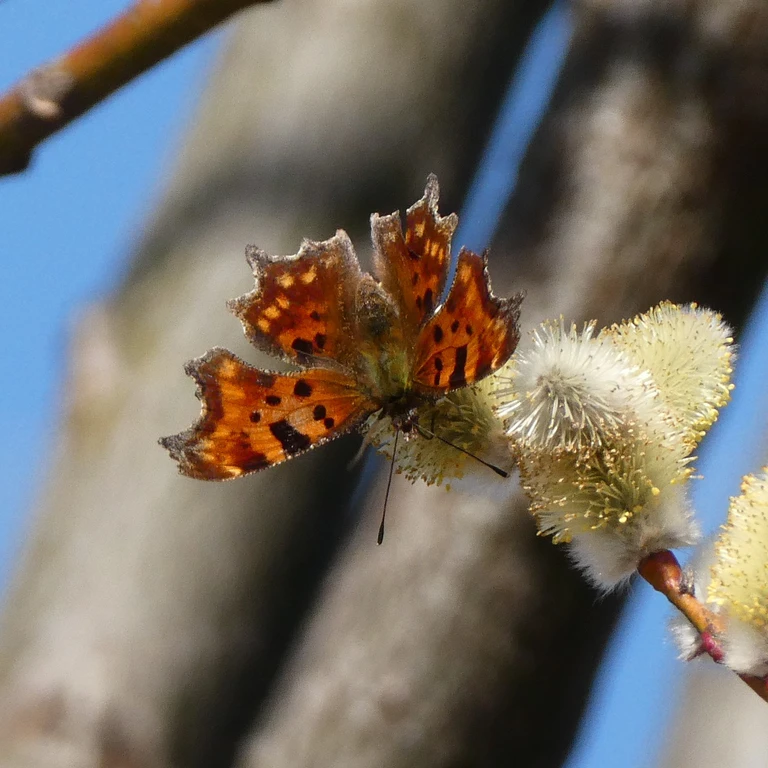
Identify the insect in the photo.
Polygonia c-album
